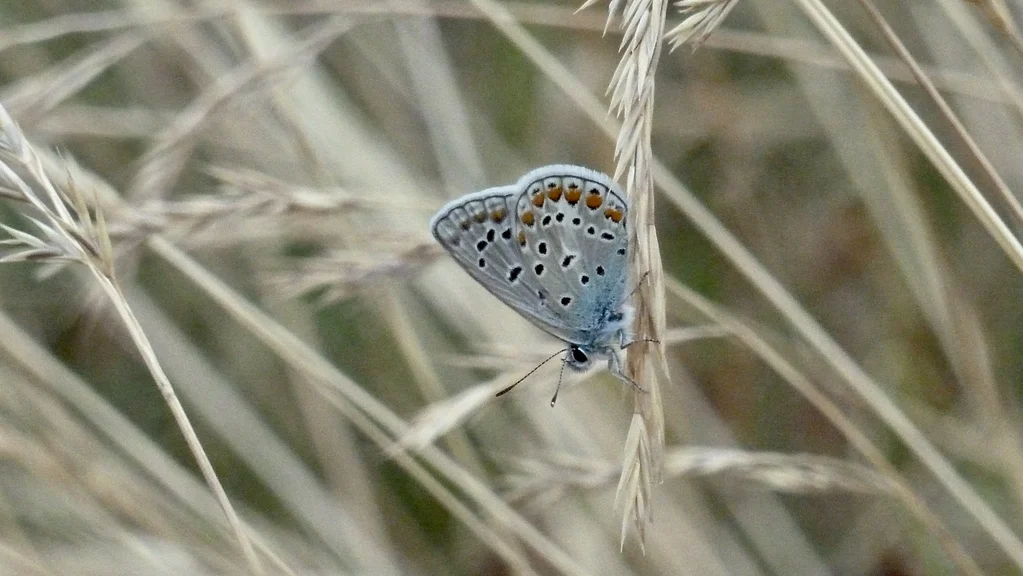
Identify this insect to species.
Polyommatus icarus
